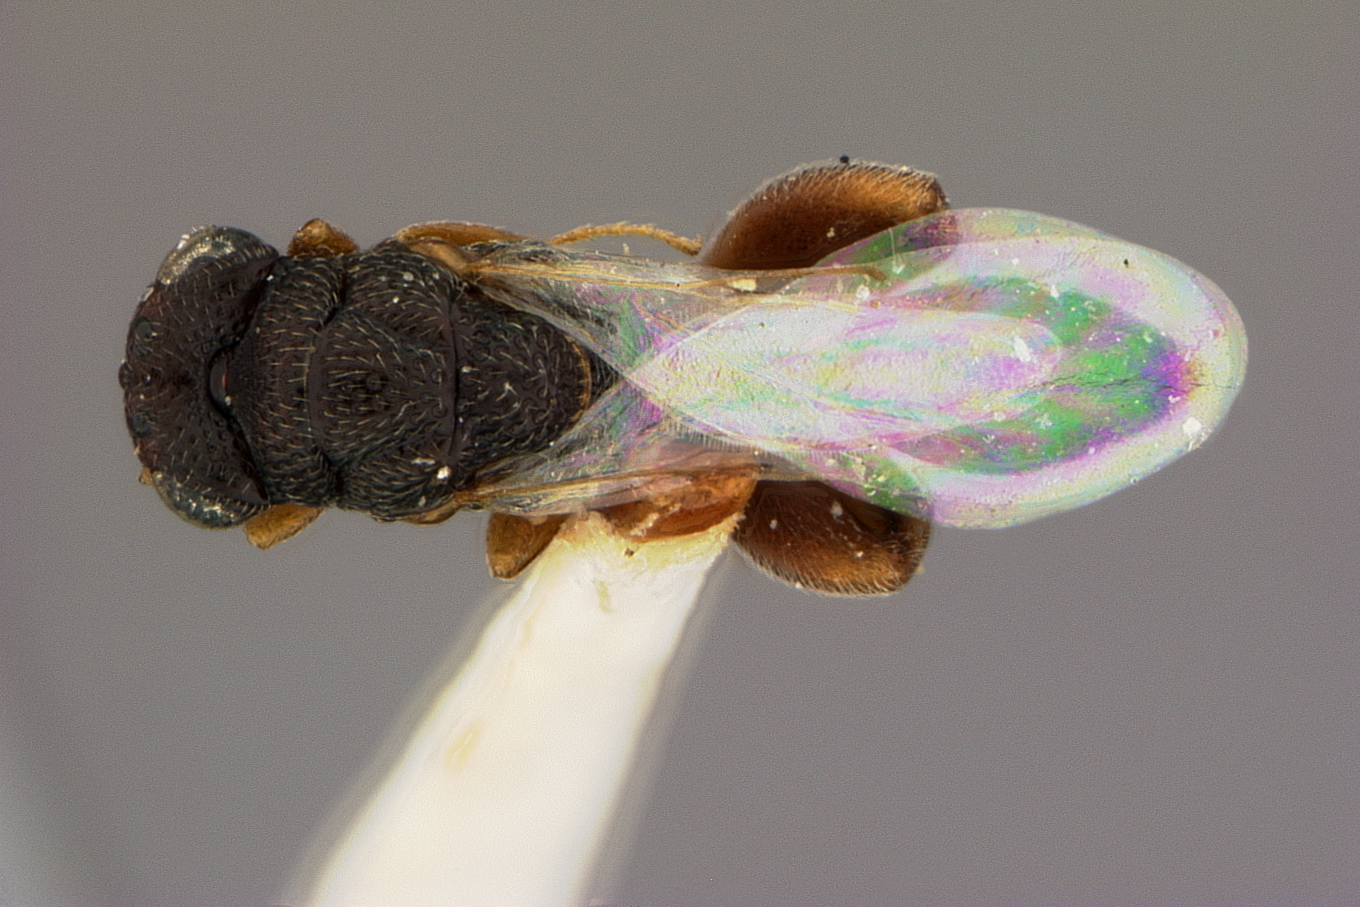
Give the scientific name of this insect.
Anacryptus koebelei
